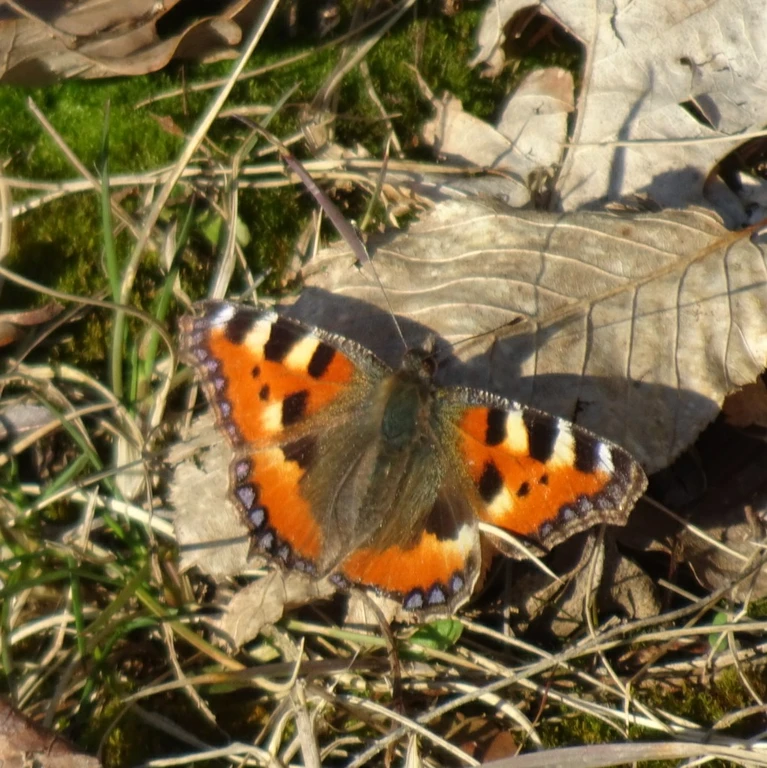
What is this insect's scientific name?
Aglais urticae
